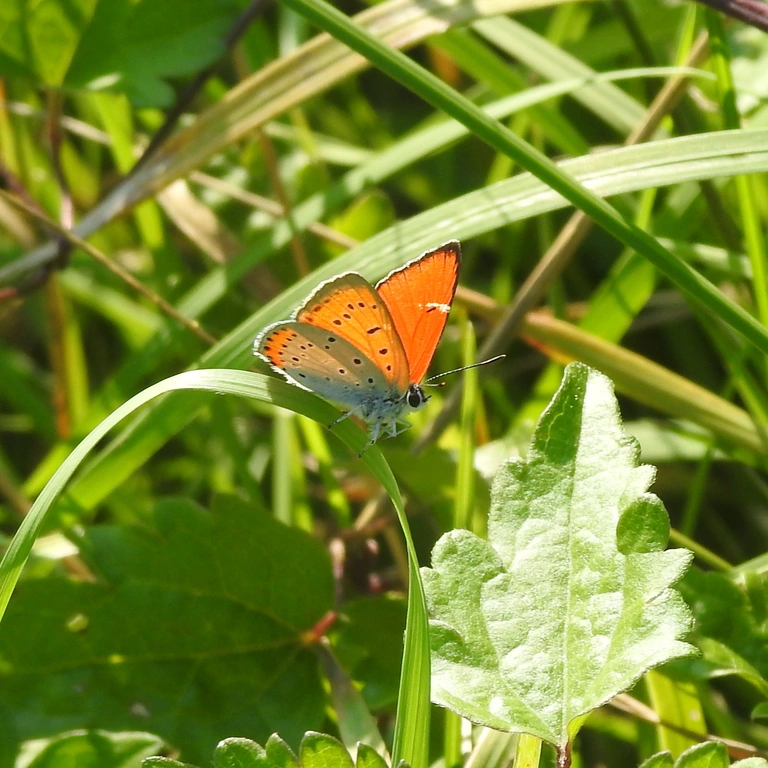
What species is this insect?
Lycaena dispar
